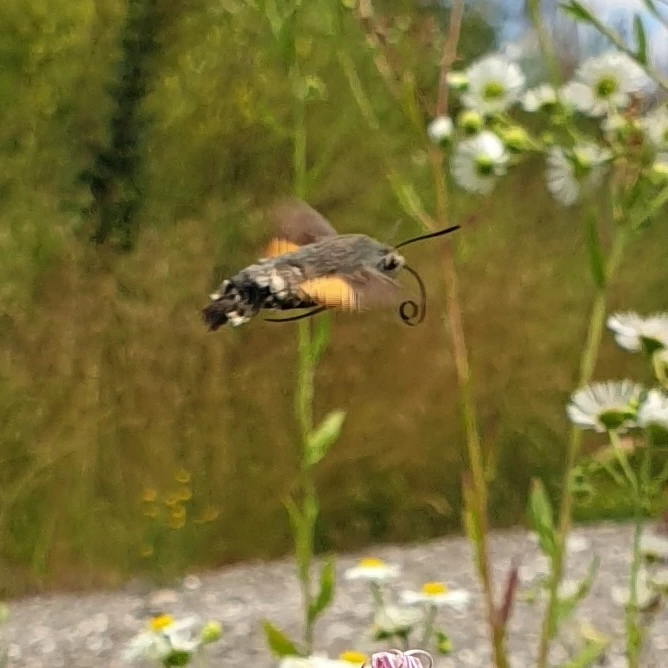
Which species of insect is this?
Macroglossum stellatarum
